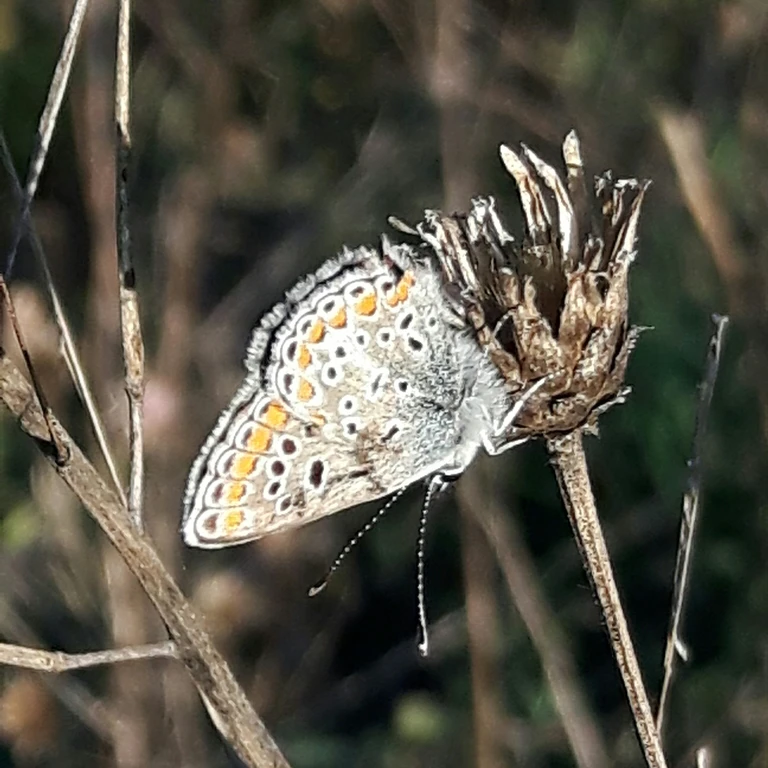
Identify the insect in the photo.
Aricia agestis/artaxerxes
